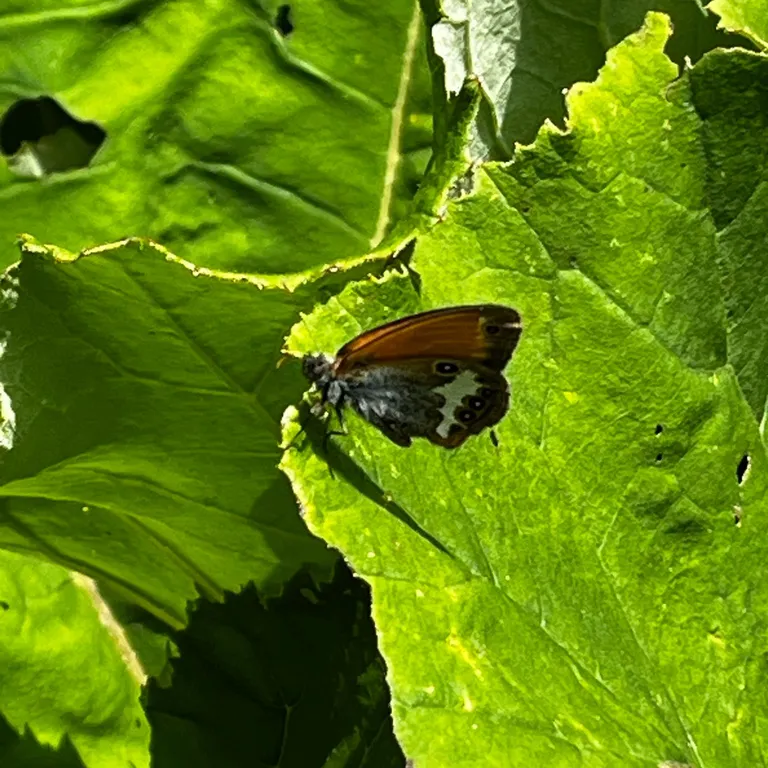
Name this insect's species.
Coenonympha arcania
